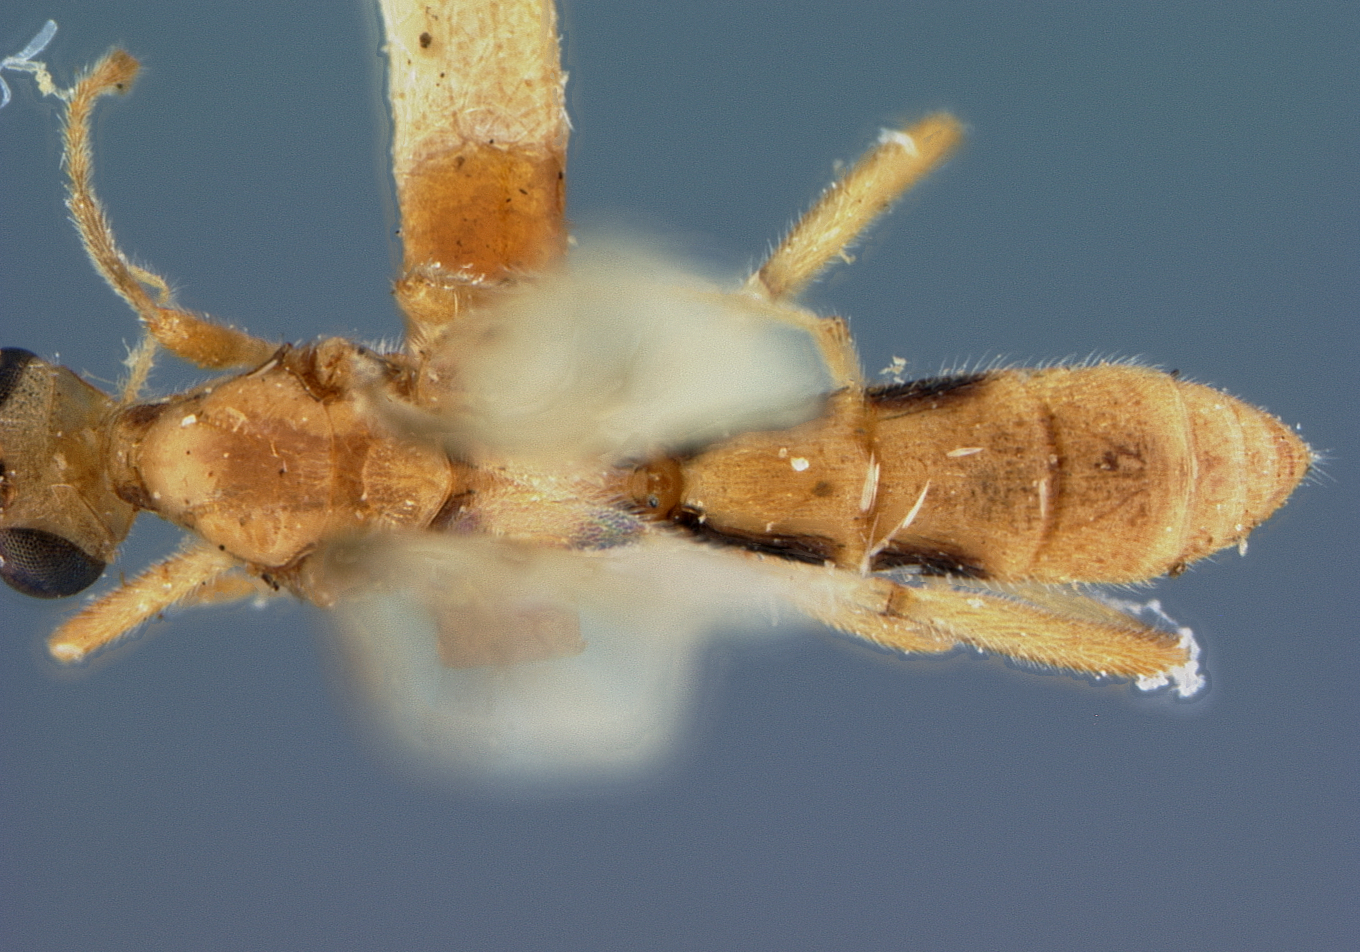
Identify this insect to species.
Rhogas banksi
